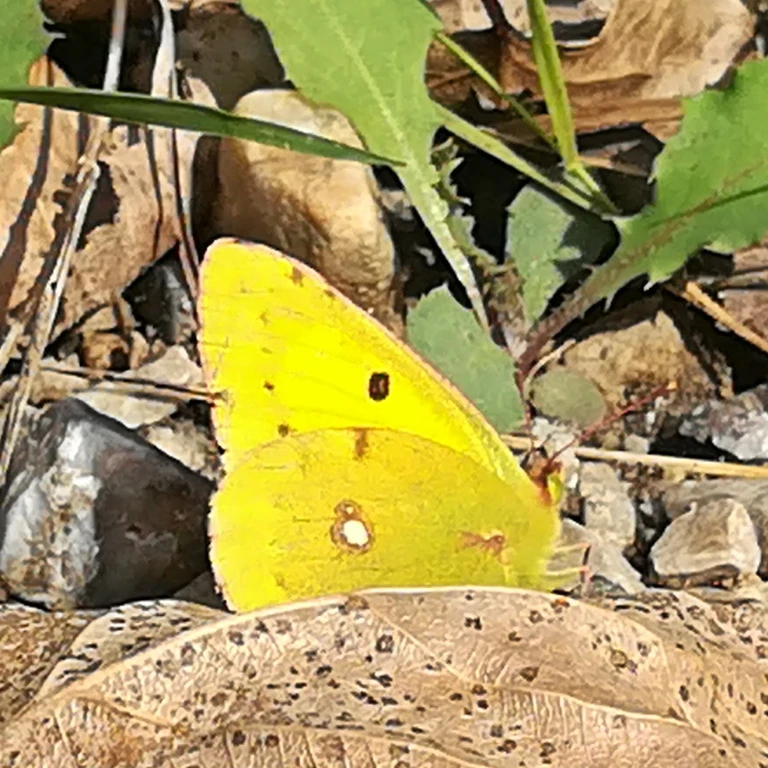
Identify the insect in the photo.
Colias croceus
